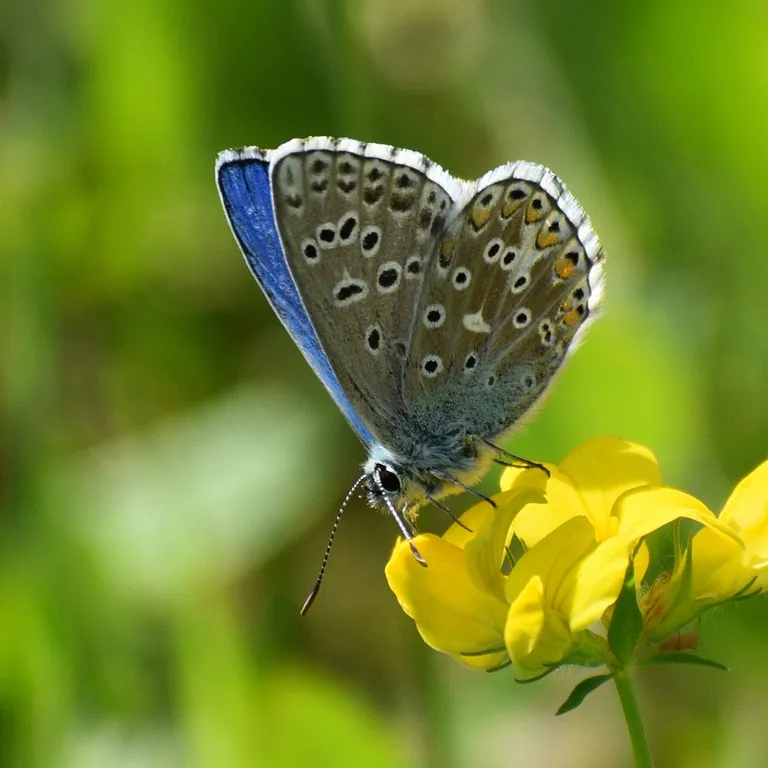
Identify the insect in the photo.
Lysandra bellargus
